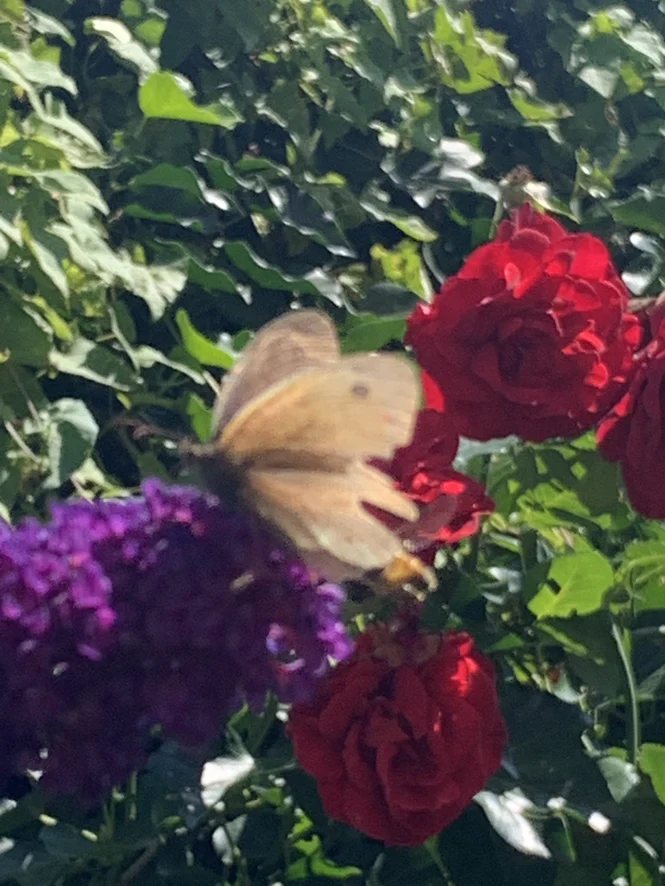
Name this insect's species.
Maniola jurtina
